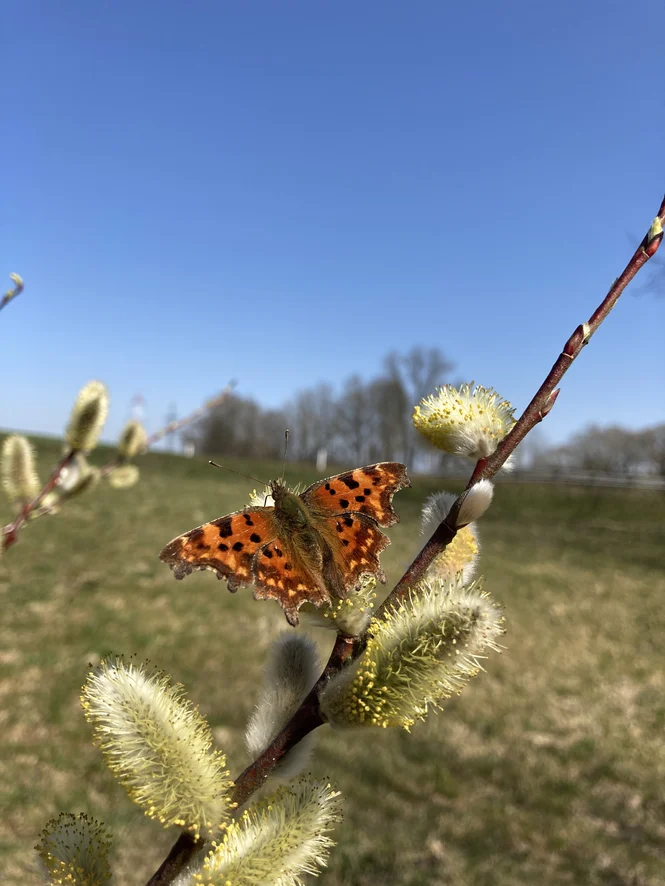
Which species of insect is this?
Polygonia c-album
